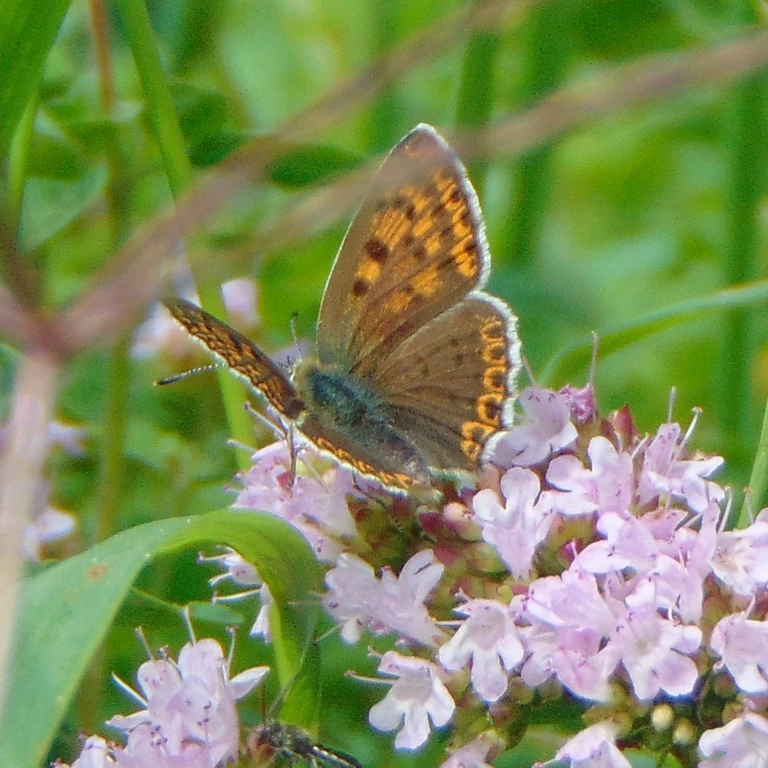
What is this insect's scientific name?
Lycaena tityrus (also Loweia tityrus)
